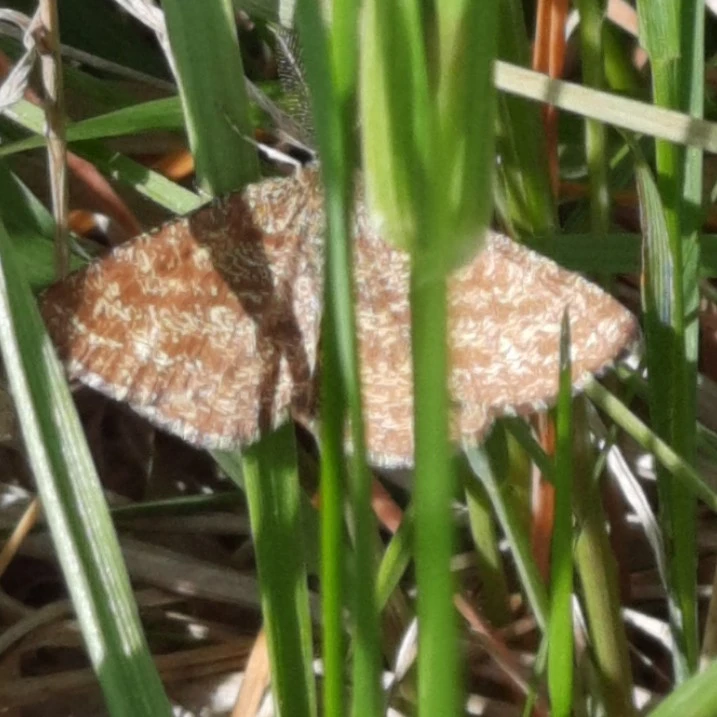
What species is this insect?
Ematurga atomaria
